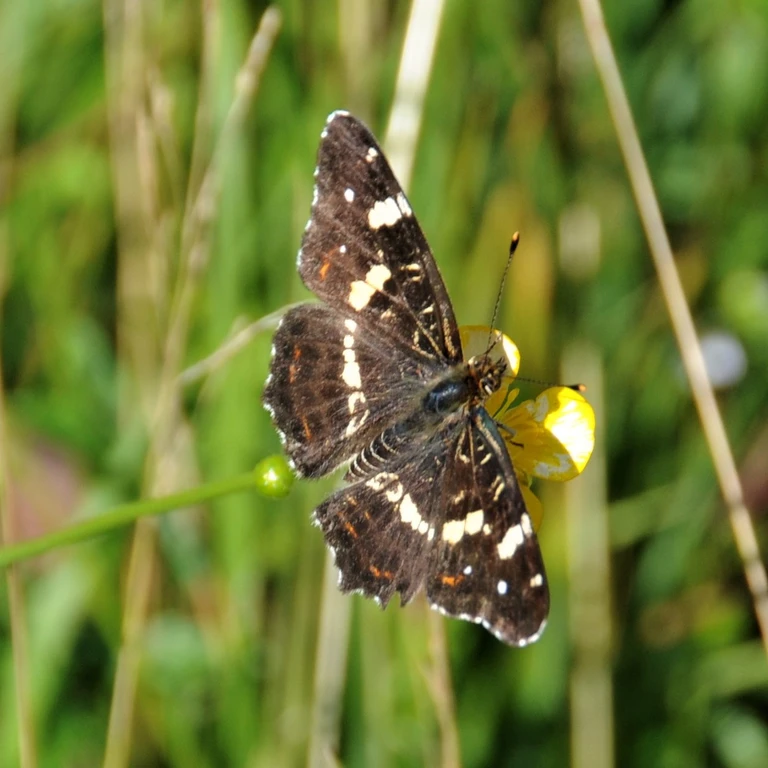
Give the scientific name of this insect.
Araschnia levana
